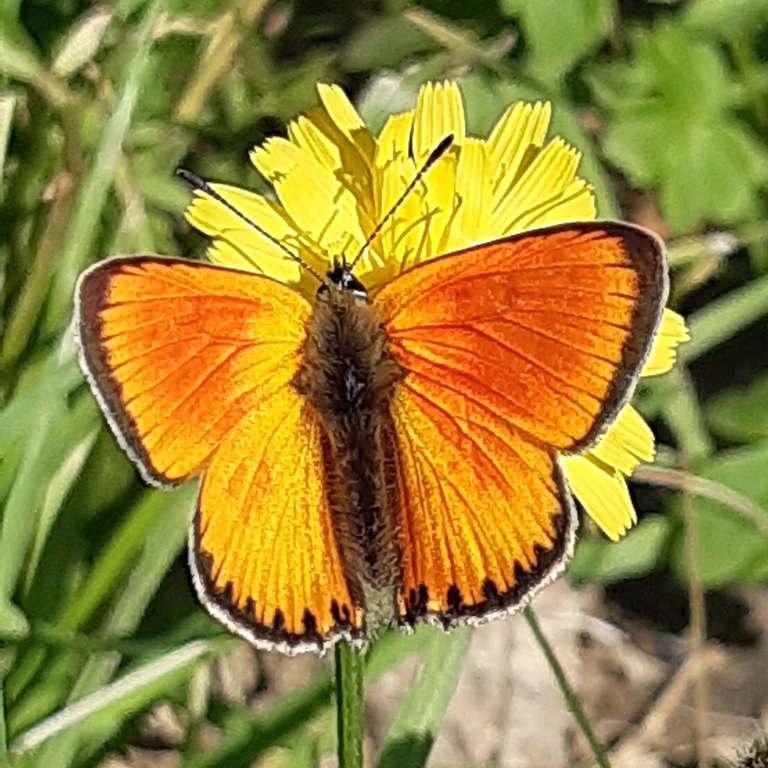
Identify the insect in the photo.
Lycaena virgaureae
